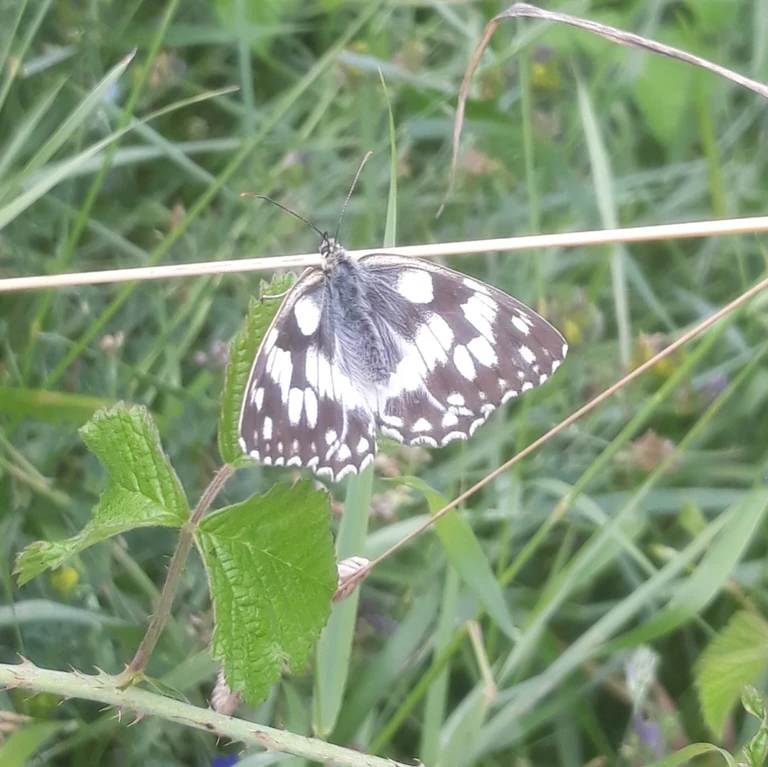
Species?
Melanargia galathea
